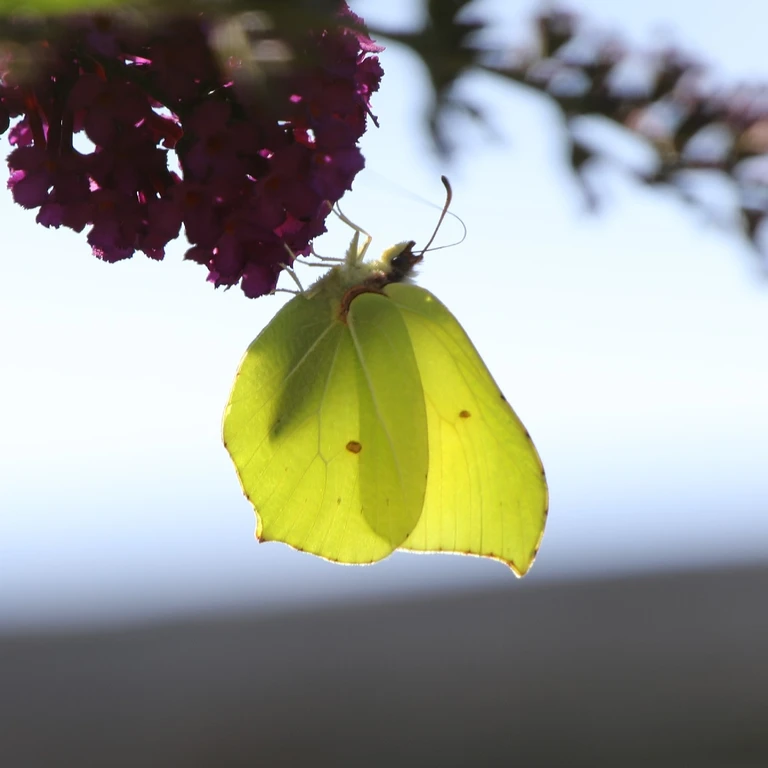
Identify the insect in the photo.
Gonepteryx rhamni
